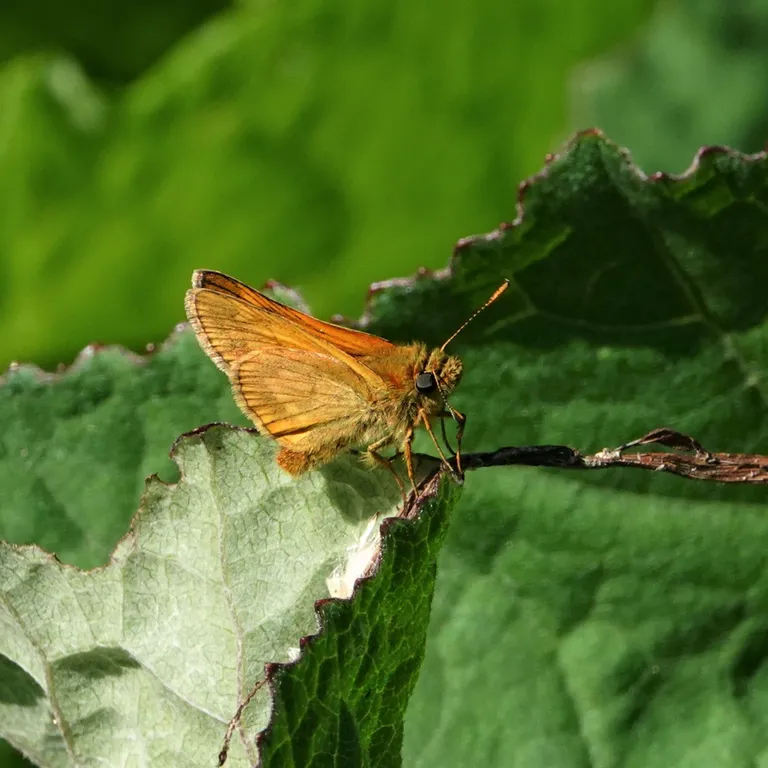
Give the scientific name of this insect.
Ochlodes sylvanus (also Ochlodes venata)
